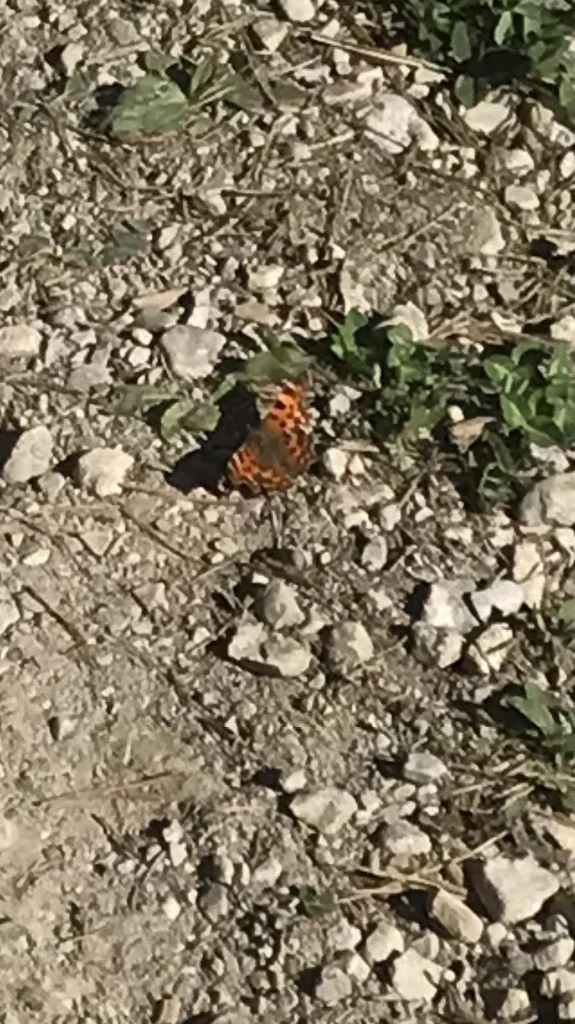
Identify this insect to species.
Polygonia c-album
